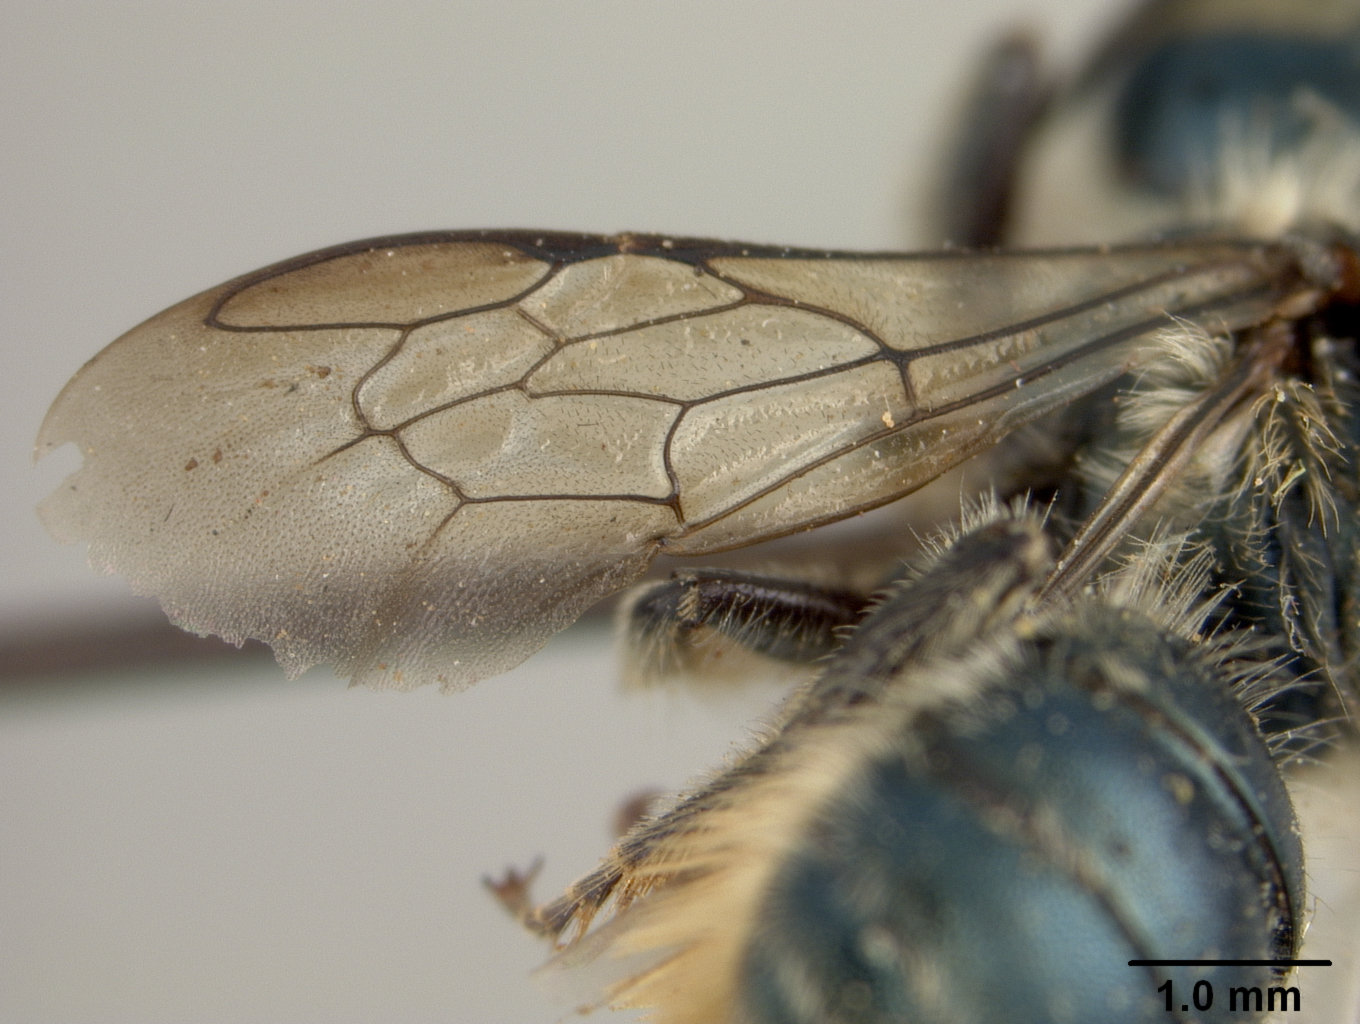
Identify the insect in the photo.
Osmia louisianae
